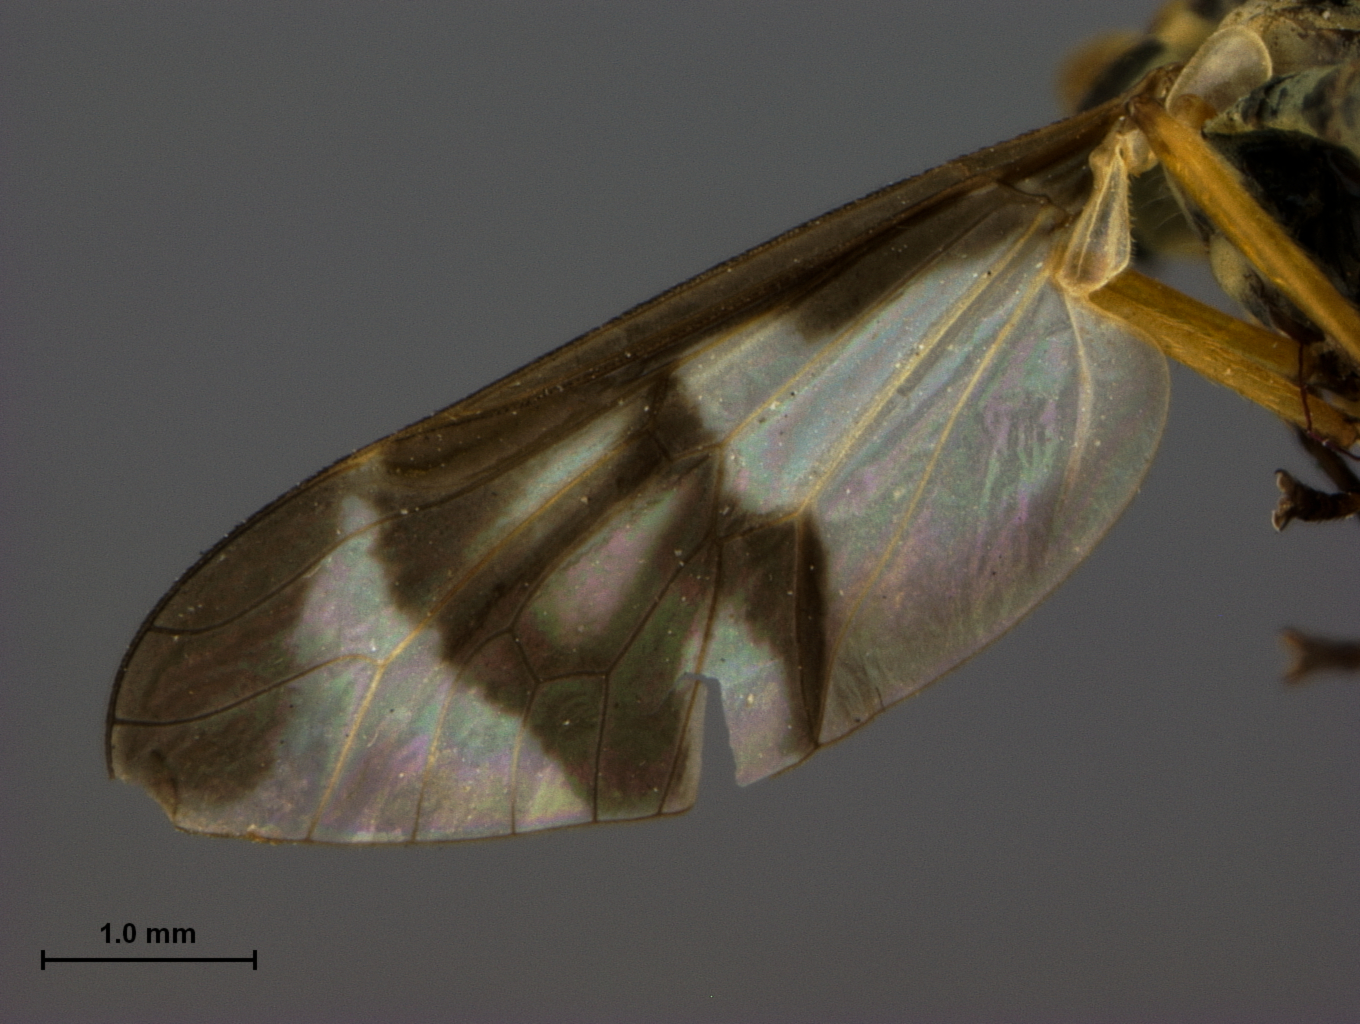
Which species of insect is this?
Chrysops dilatus (also Chrysops pachycerus)
